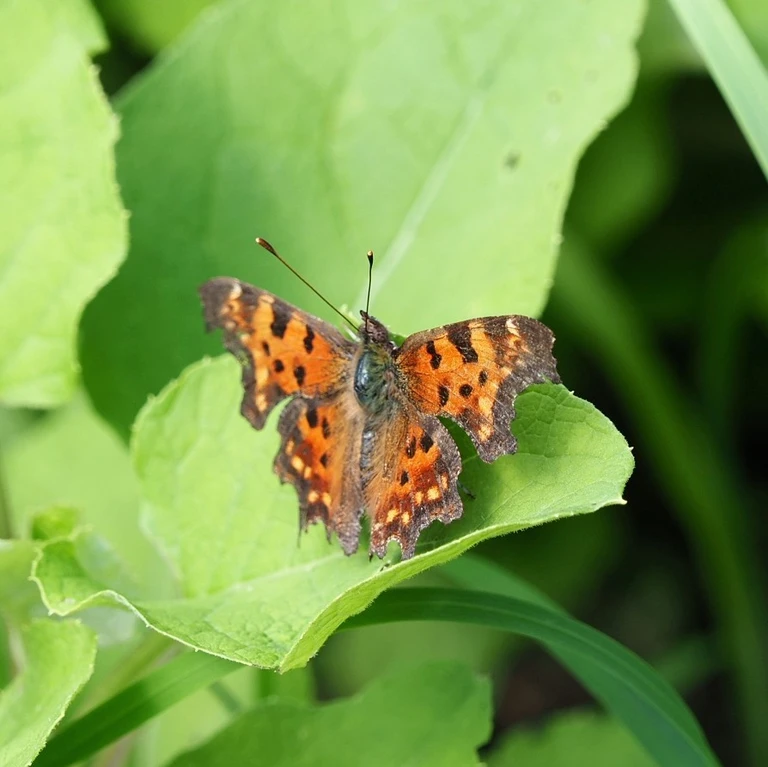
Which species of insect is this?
Polygonia c-album
